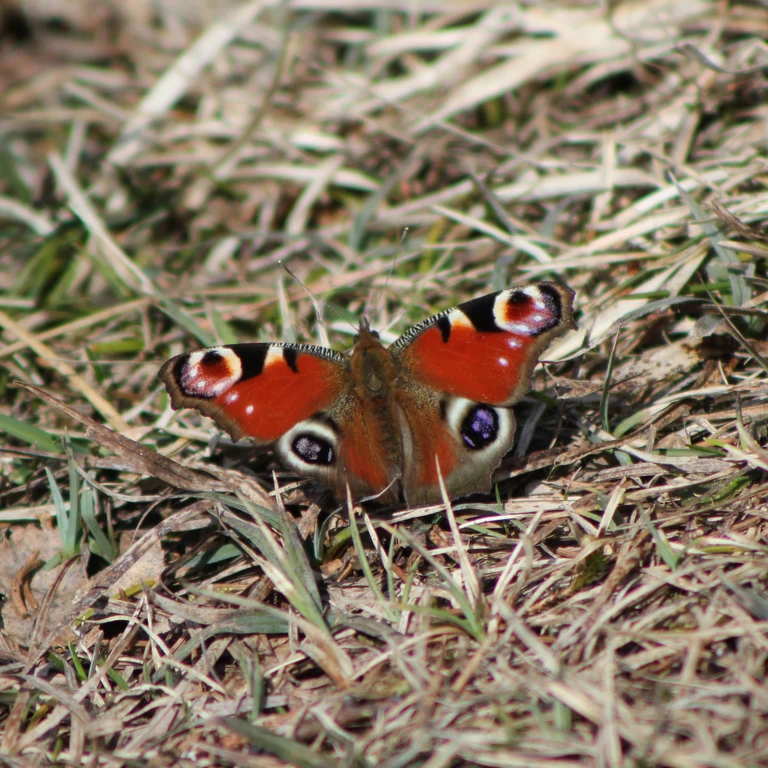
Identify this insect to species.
Aglais io
